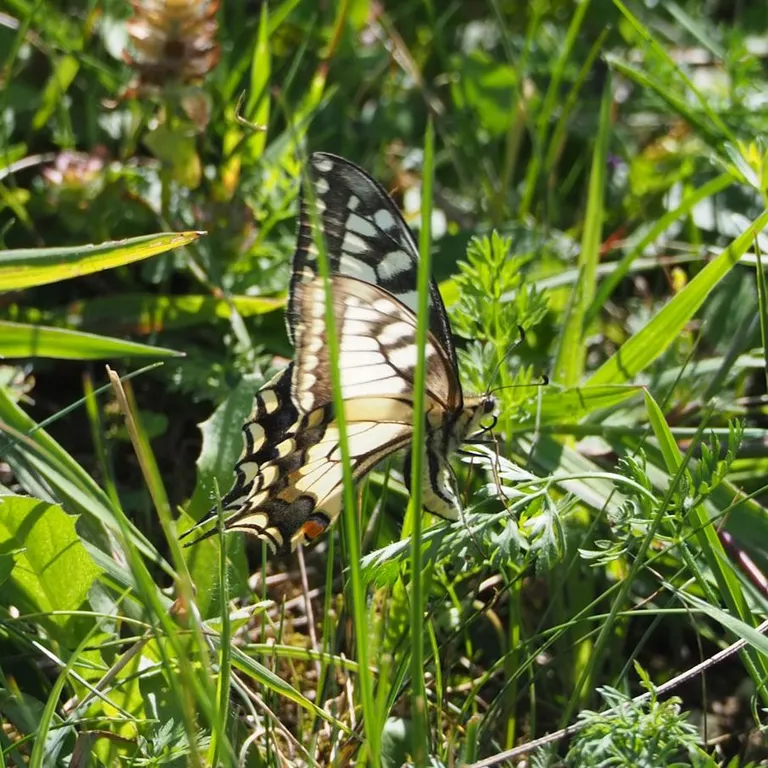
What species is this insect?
Papilio machaon
